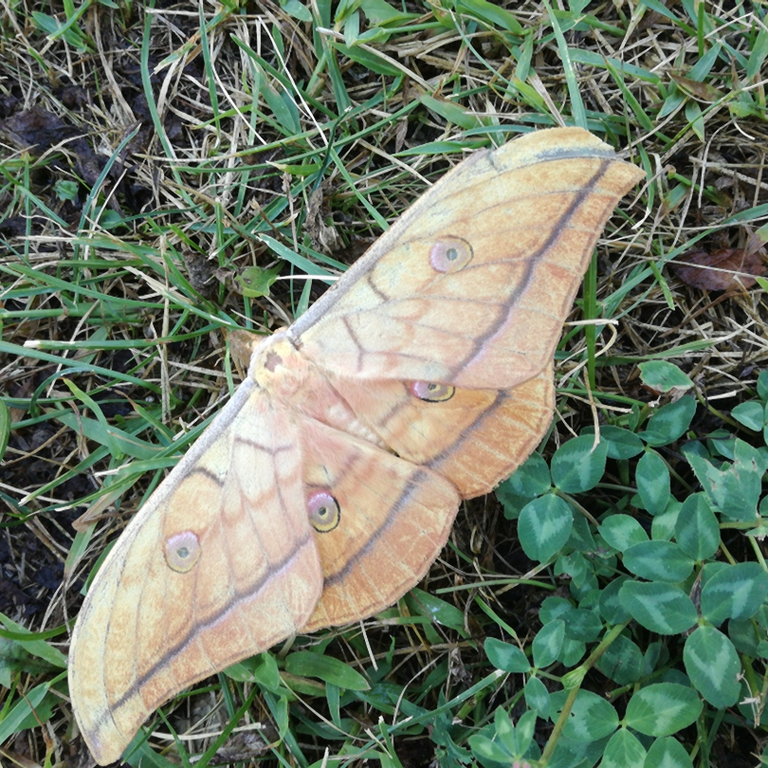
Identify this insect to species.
Antheraea yamamai
